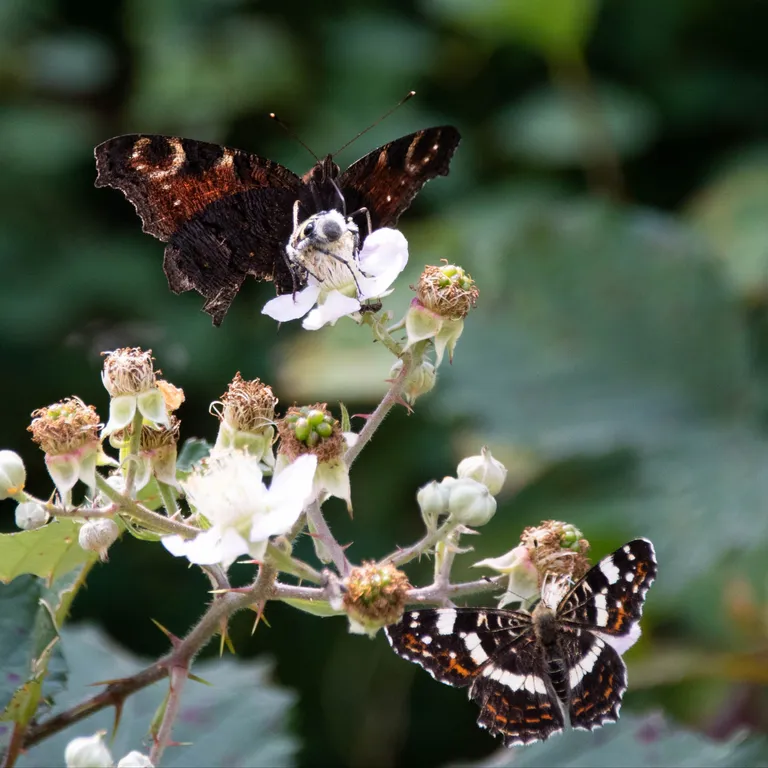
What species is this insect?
Aglais io
